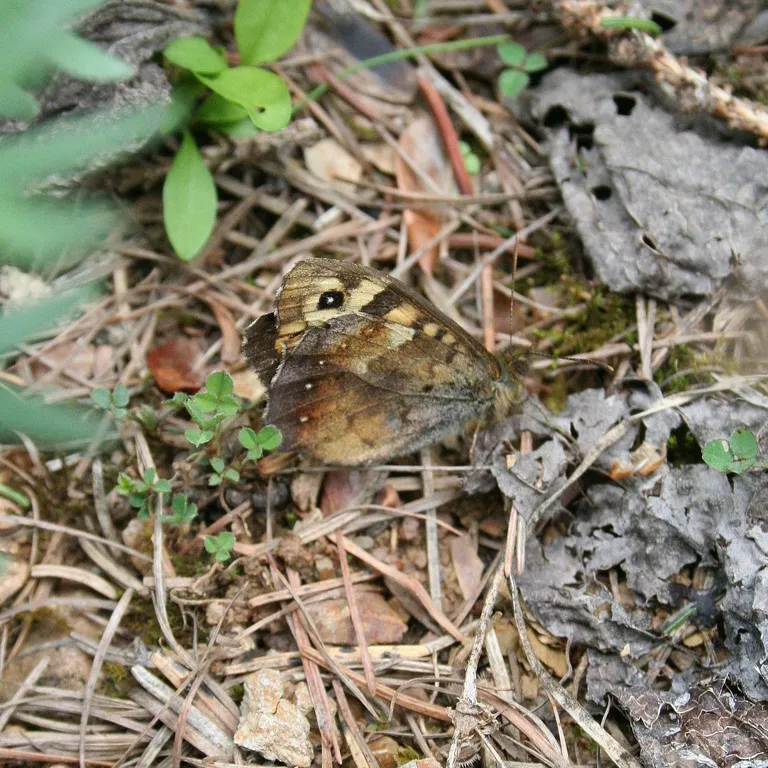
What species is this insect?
Pararge aegeria
